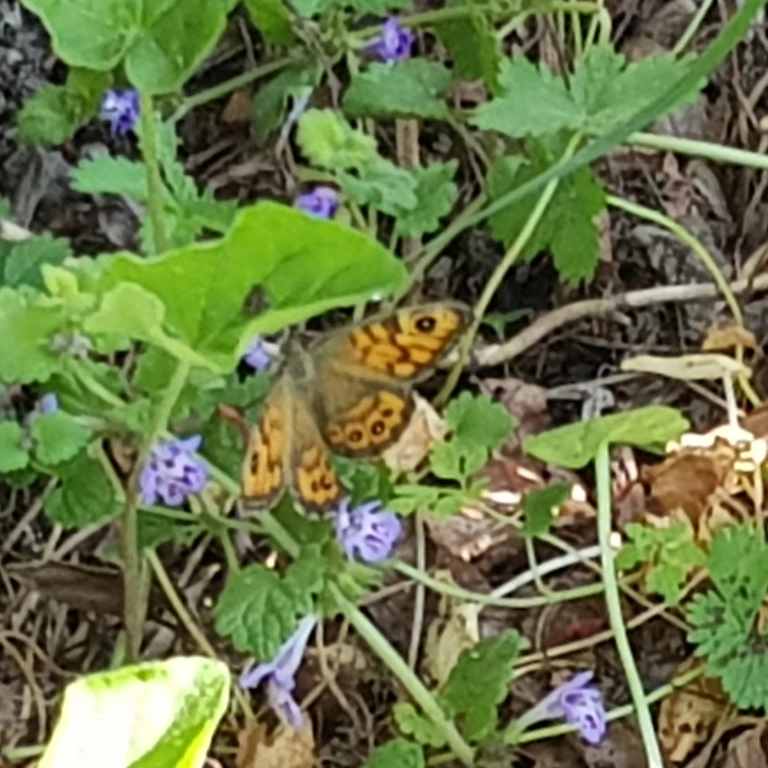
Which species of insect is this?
Lasiommata megera (also Pararge megera)
